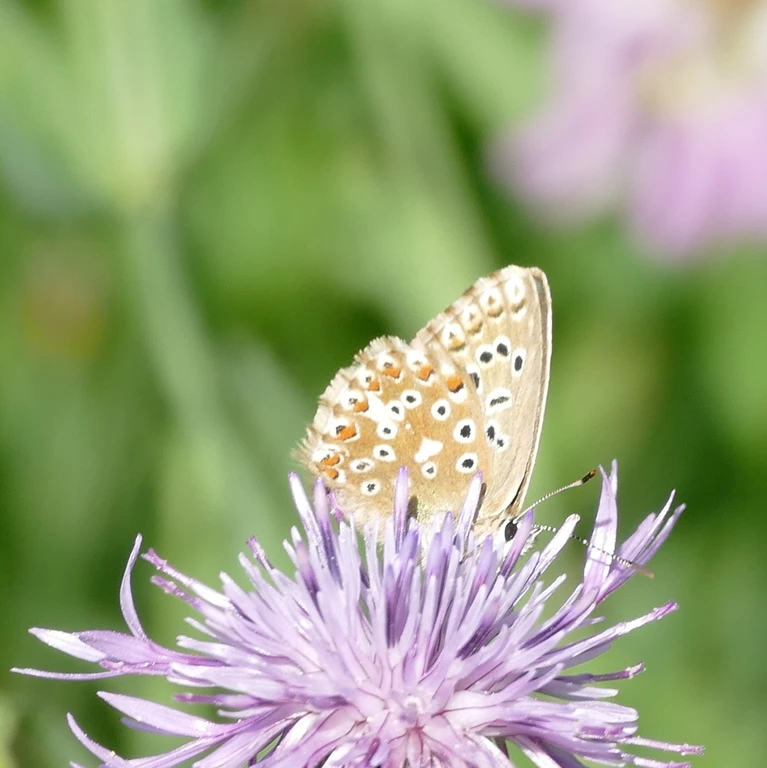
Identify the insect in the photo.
Lysandra coridon
